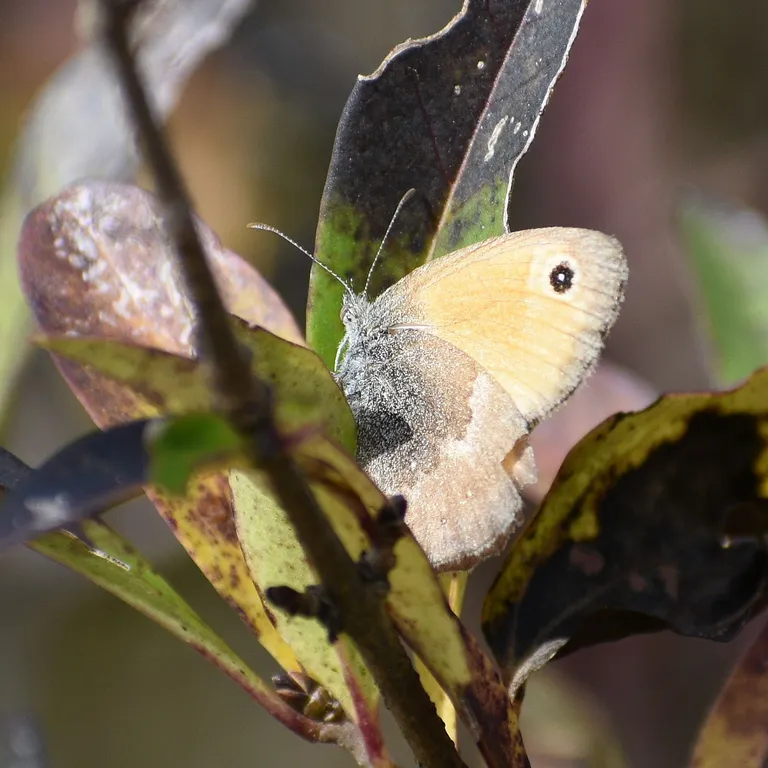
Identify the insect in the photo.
Coenonympha pamphilus
